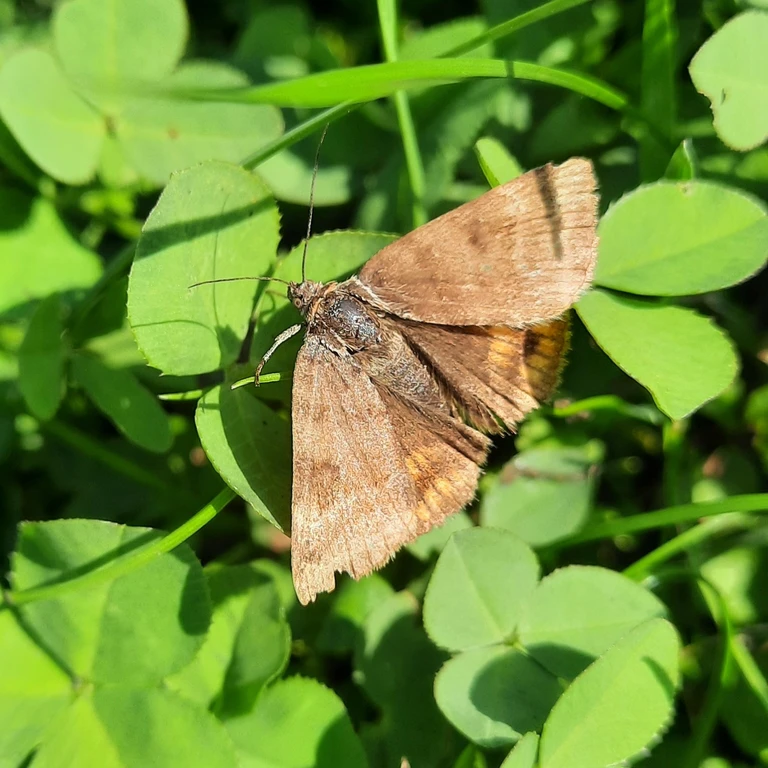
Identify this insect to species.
Euclidia glyphica
